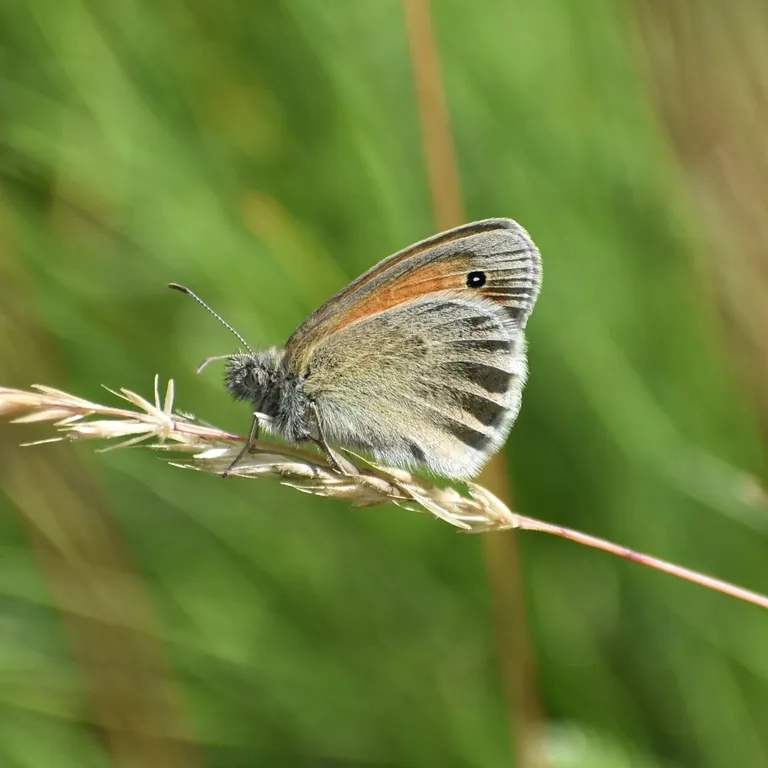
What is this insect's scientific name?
Coenonympha pamphilus
